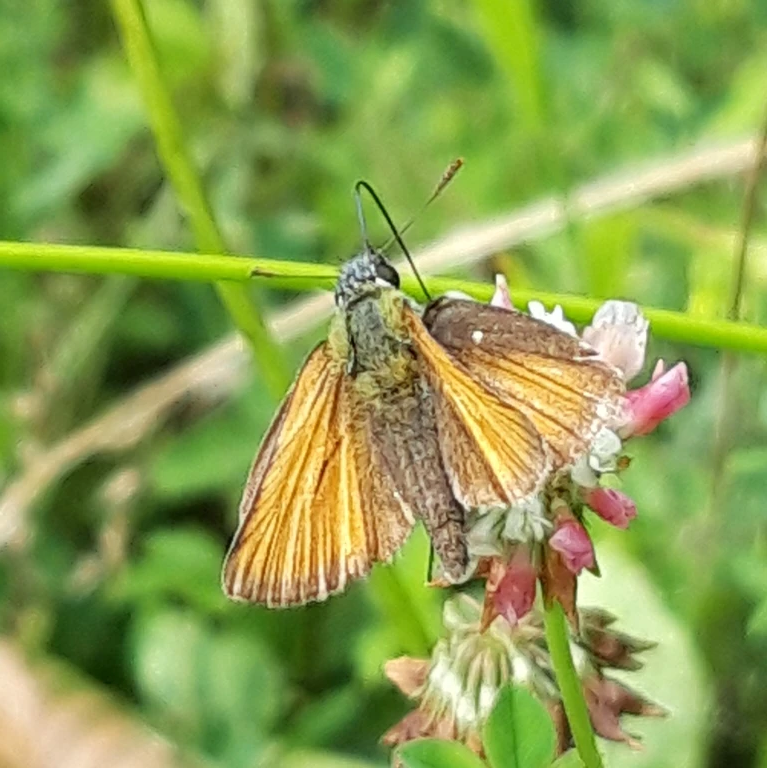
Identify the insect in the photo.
Thymelicus sylvestris
